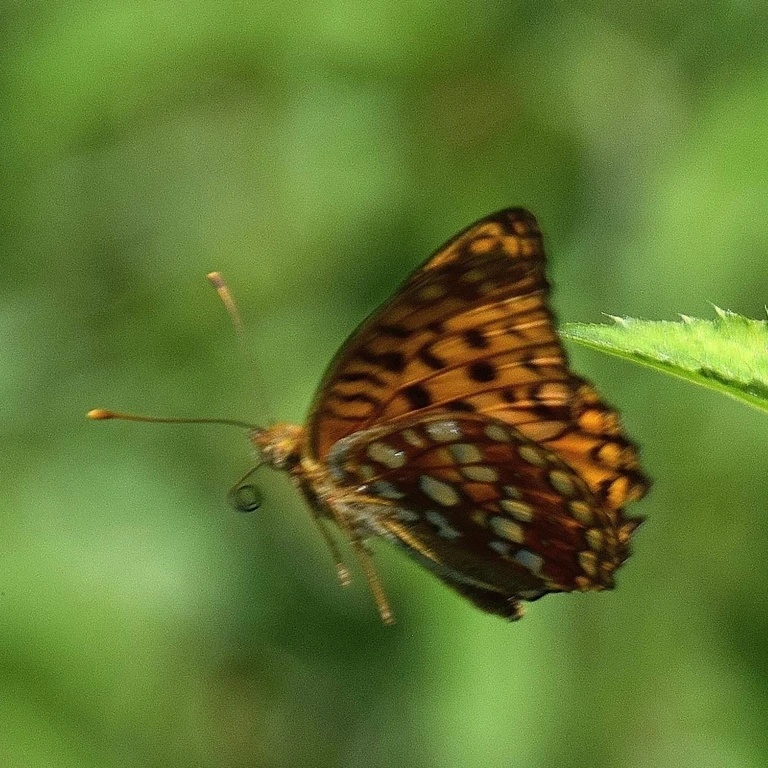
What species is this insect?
Fabriciana adippe
